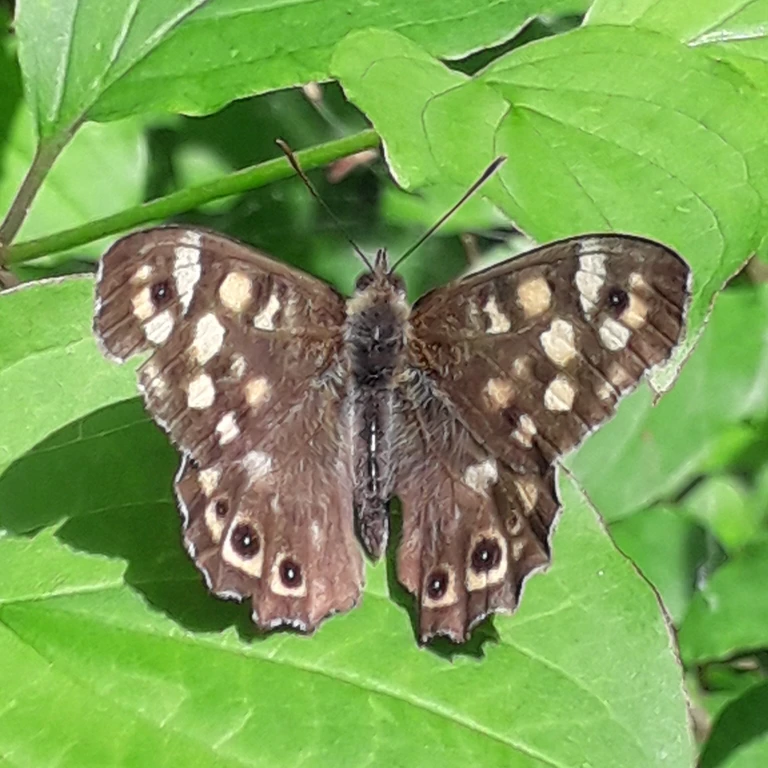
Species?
Pararge aegeria
